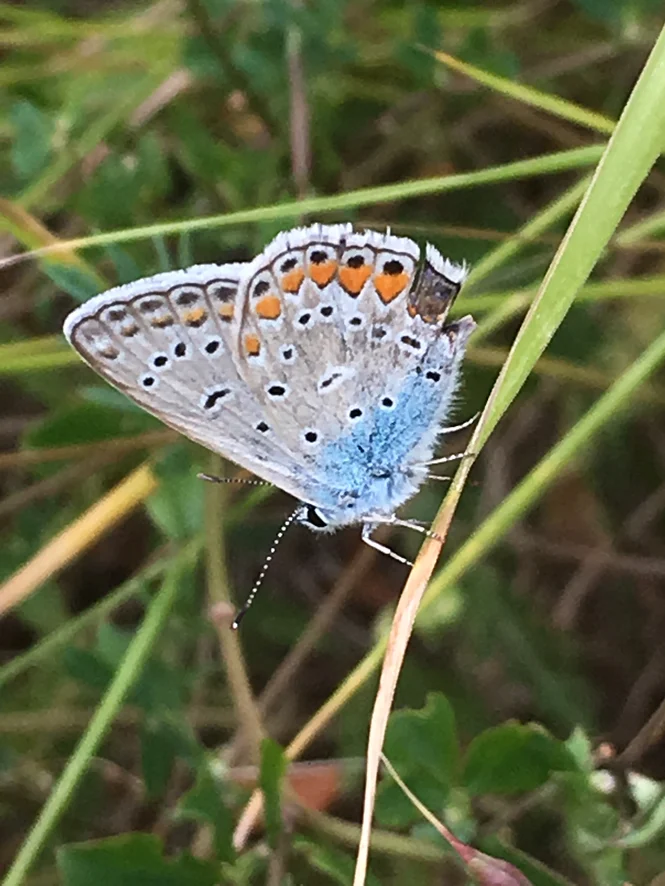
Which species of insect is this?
Polyommatus icarus
